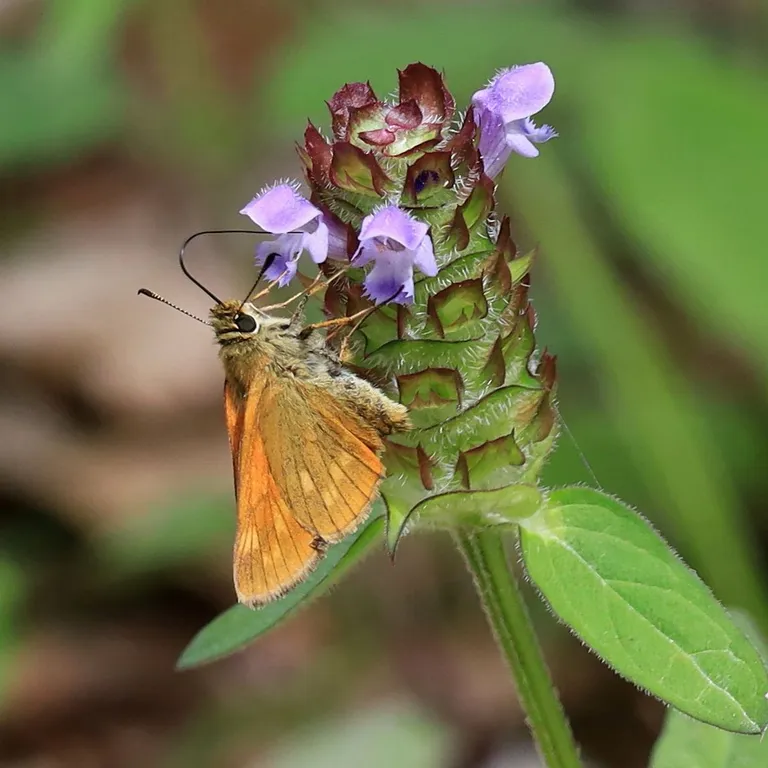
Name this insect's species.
Ochlodes sylvanus (also Ochlodes venata)
